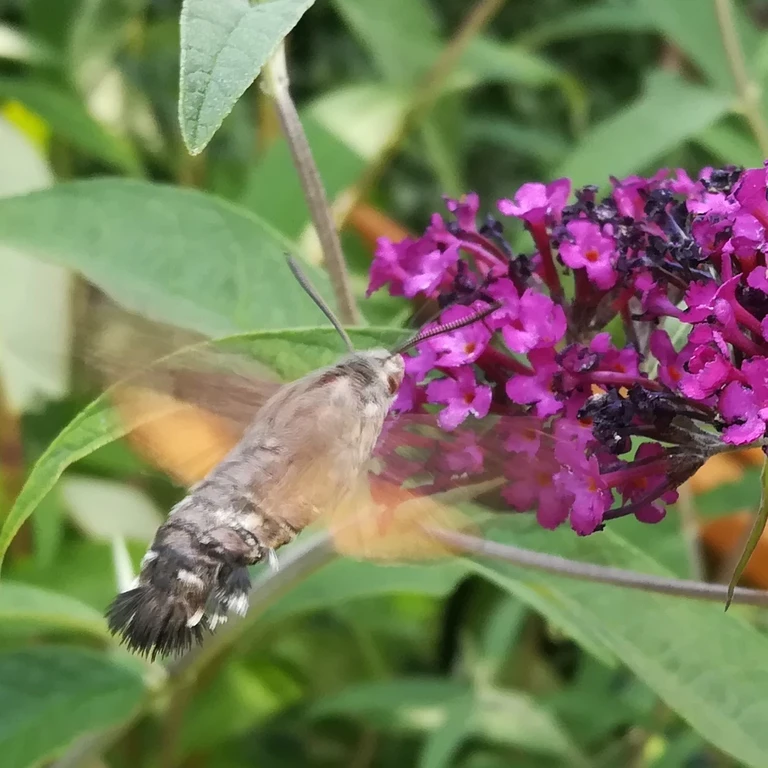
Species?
Macroglossum stellatarum
